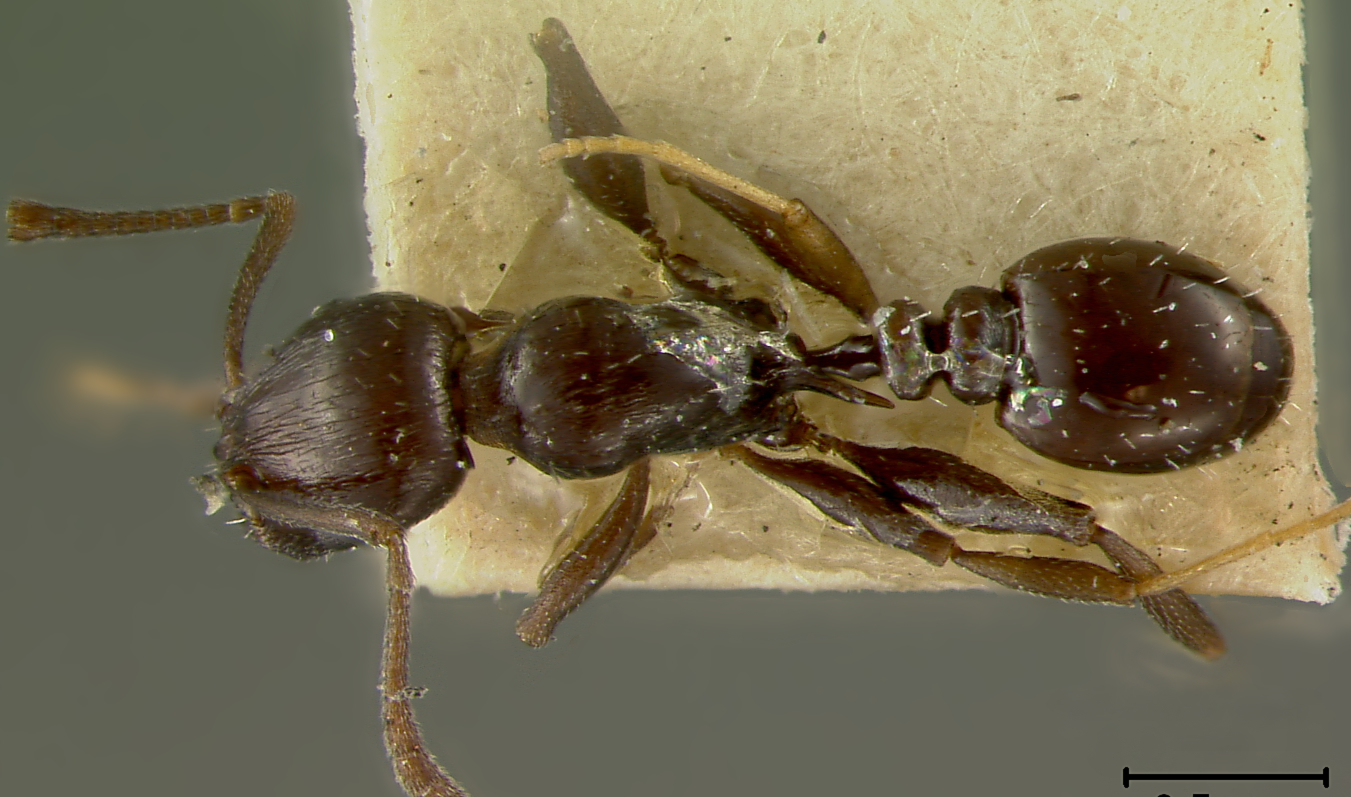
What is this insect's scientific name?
Macromischa flavitarsis
